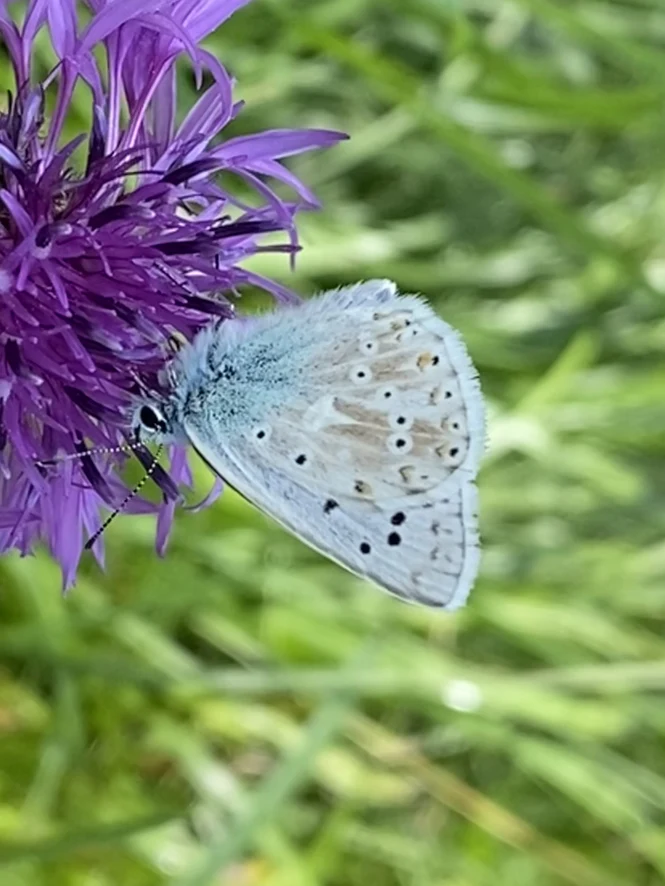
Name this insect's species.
Lysandra coridon
